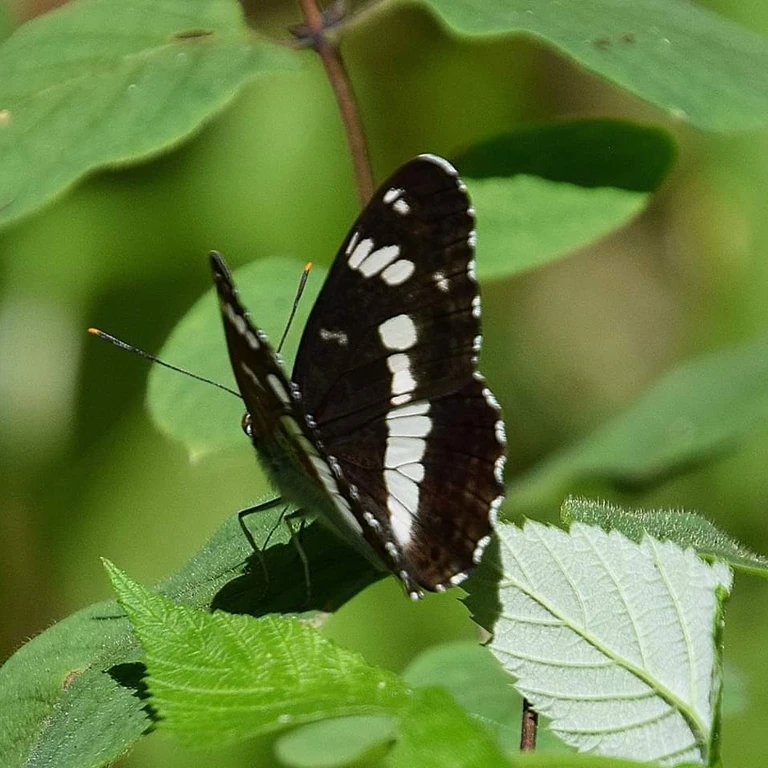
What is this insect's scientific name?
Limenitis camilla (also Ladoga camilla)
